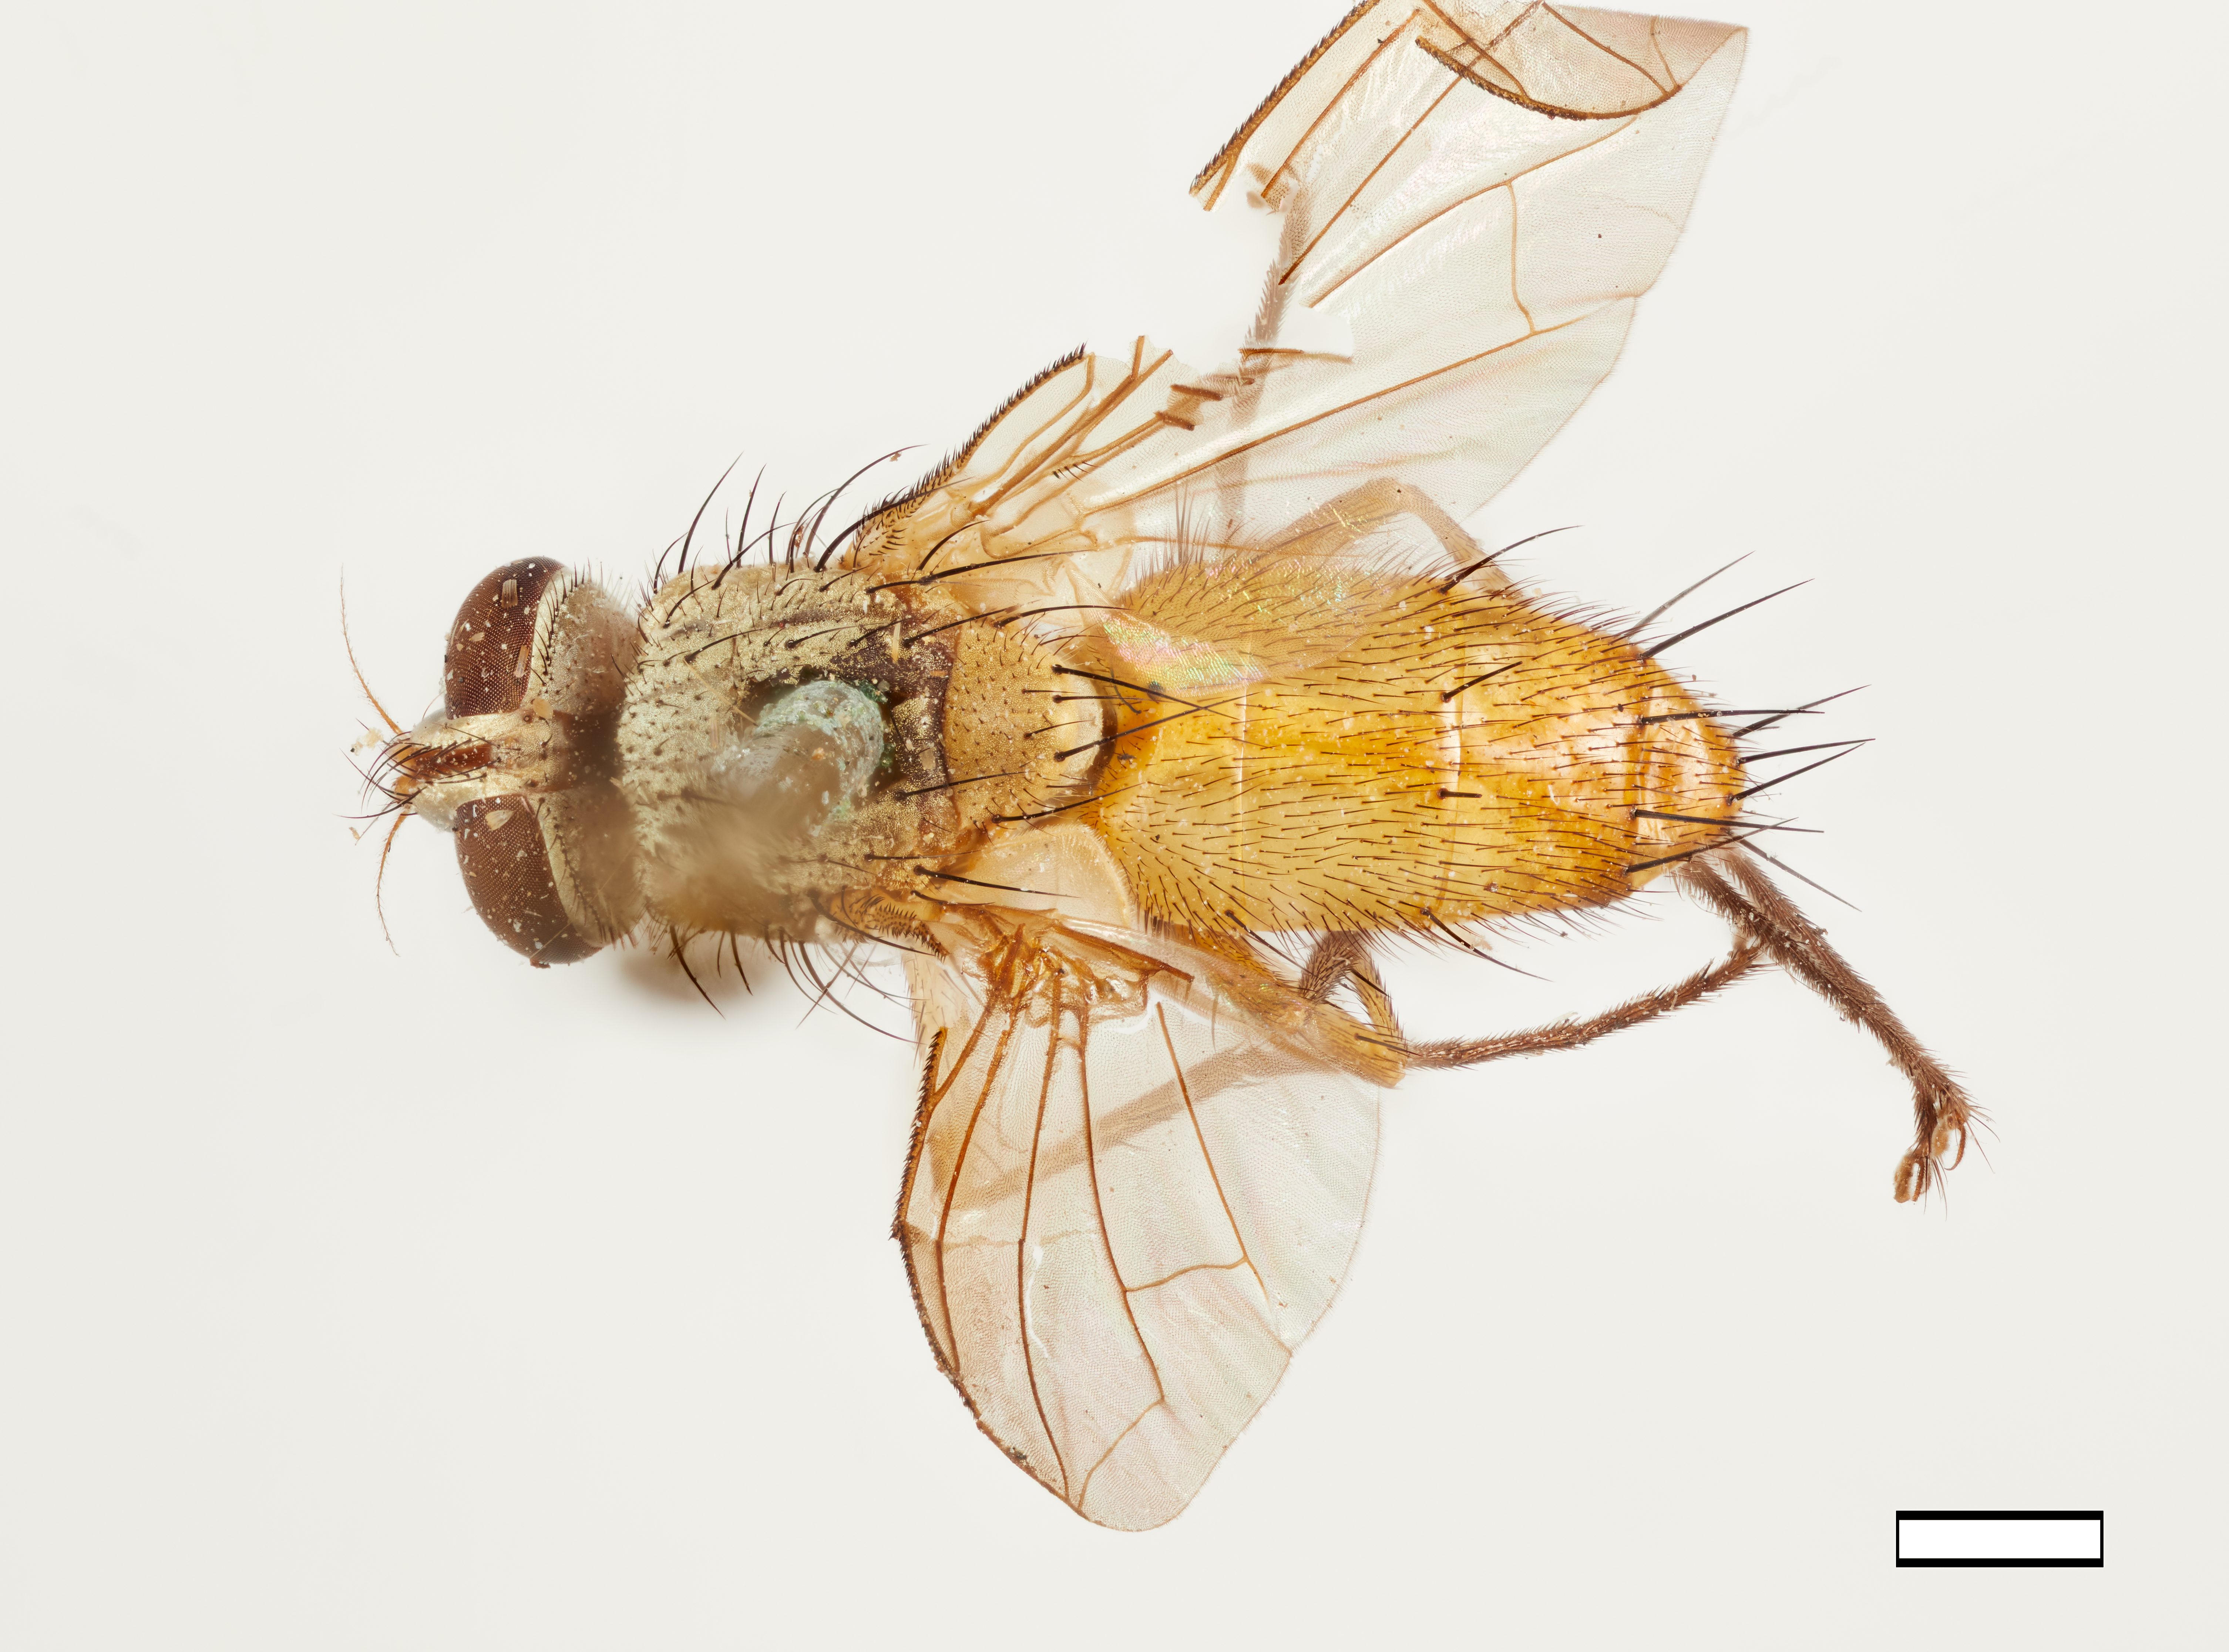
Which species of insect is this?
Myiobia depile
